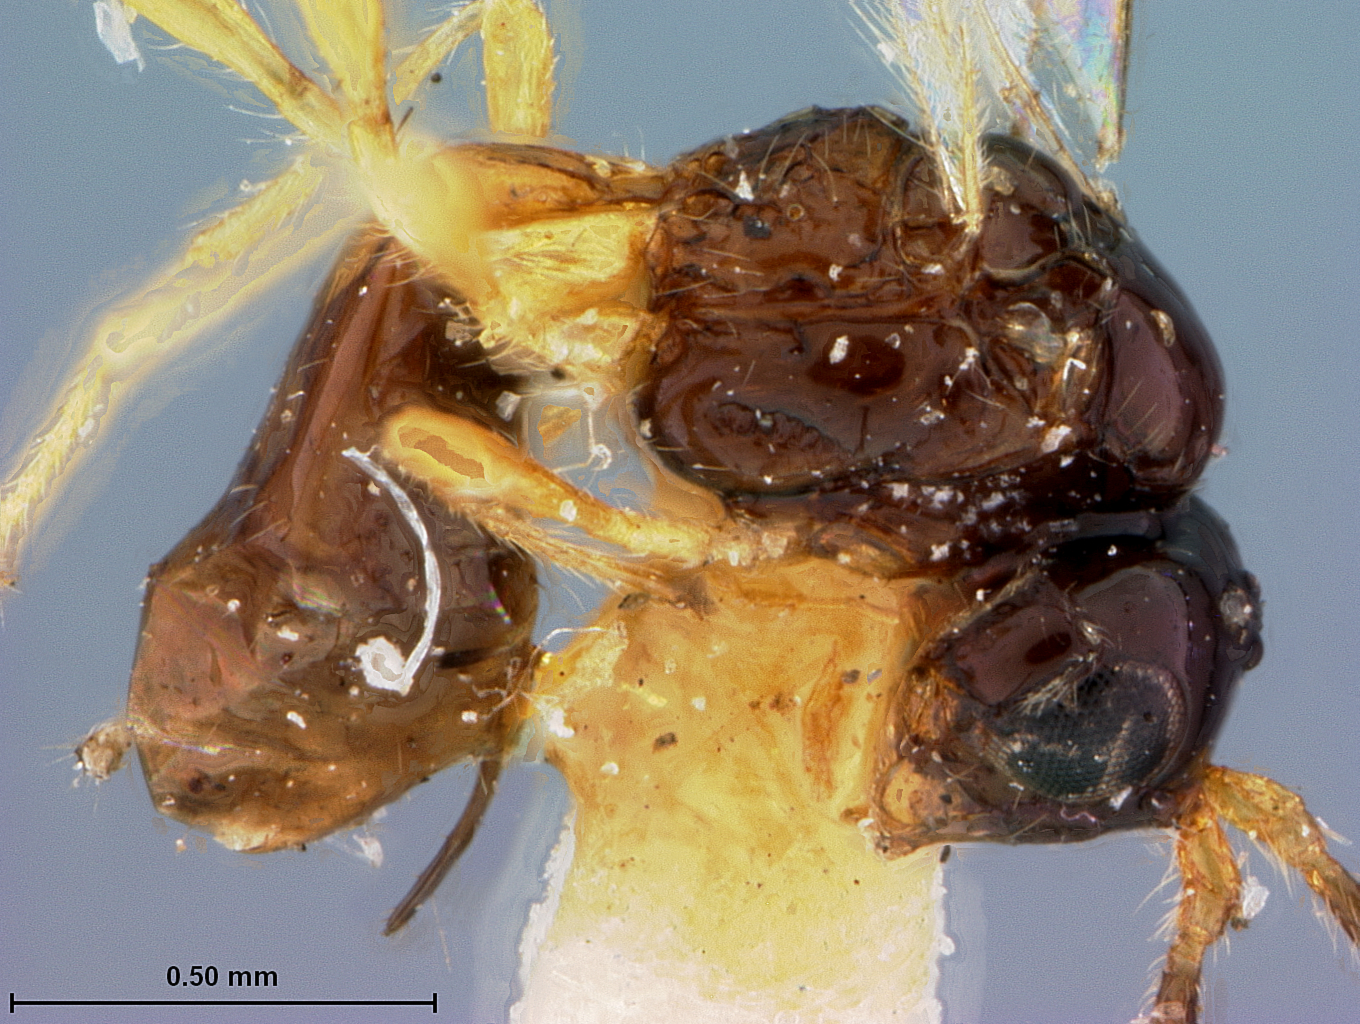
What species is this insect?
Orthostigma monotonum
